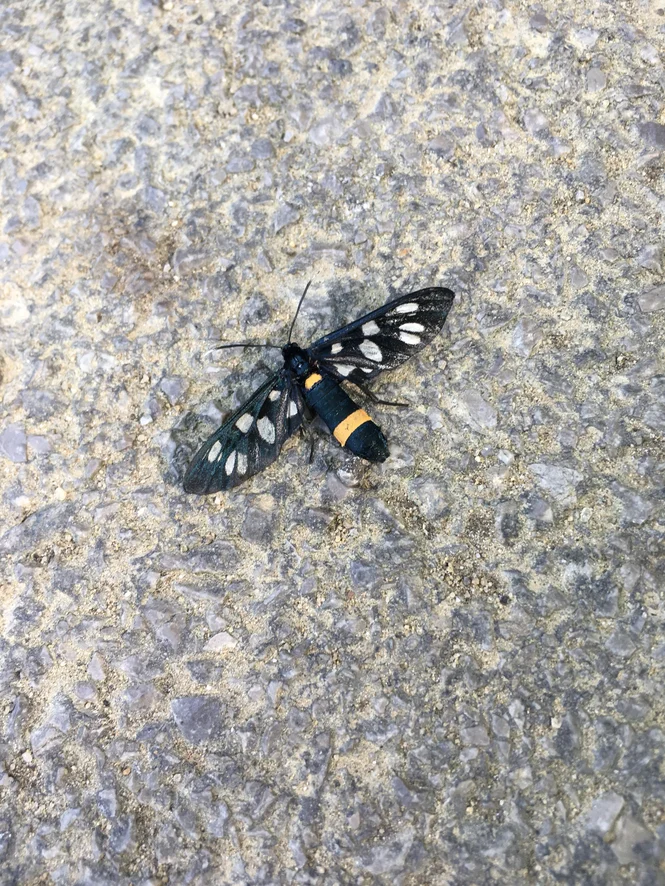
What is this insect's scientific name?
Amata phegea
